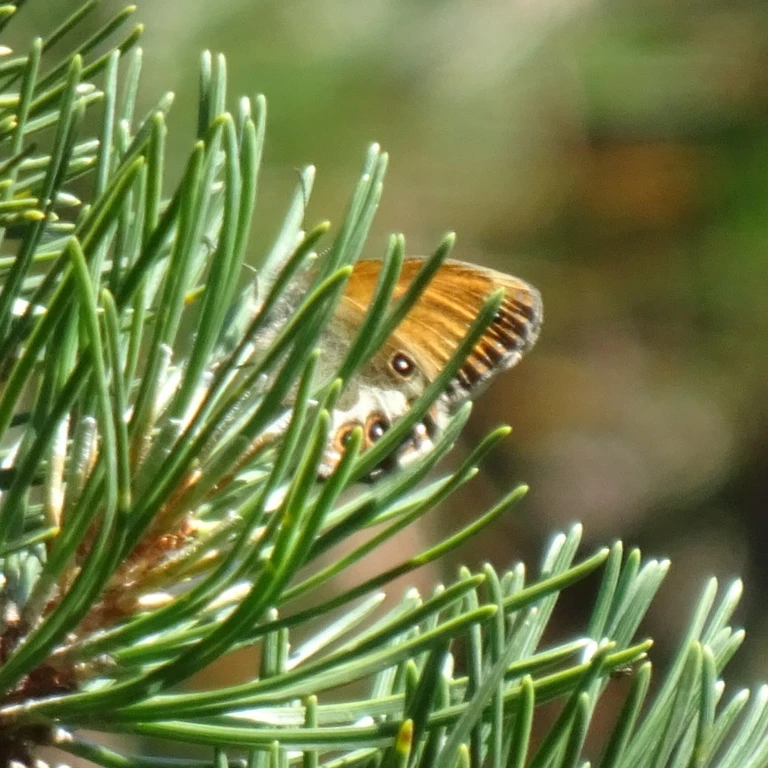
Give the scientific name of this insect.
Coenonympha arcania
